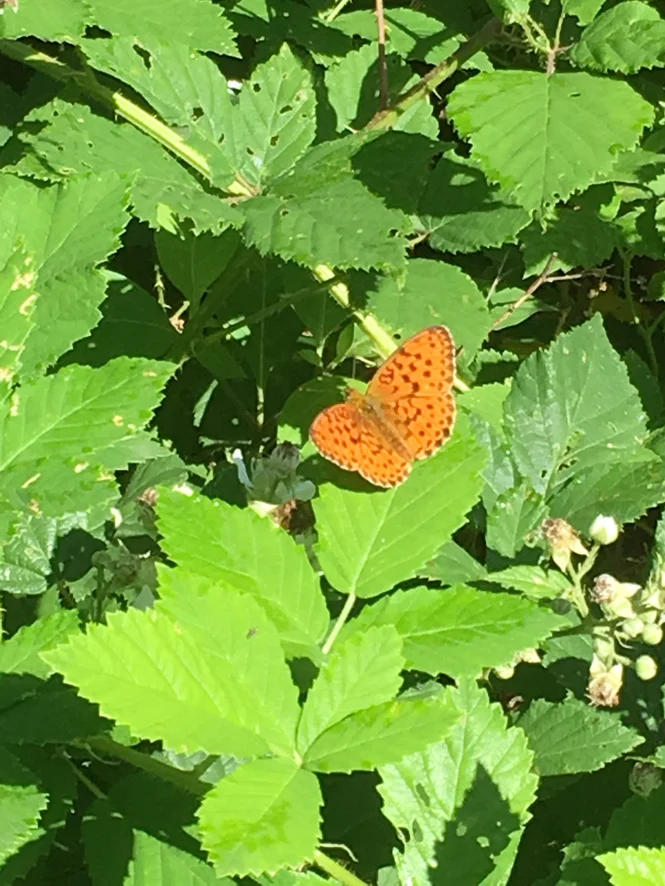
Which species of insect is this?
Brenthis daphne
